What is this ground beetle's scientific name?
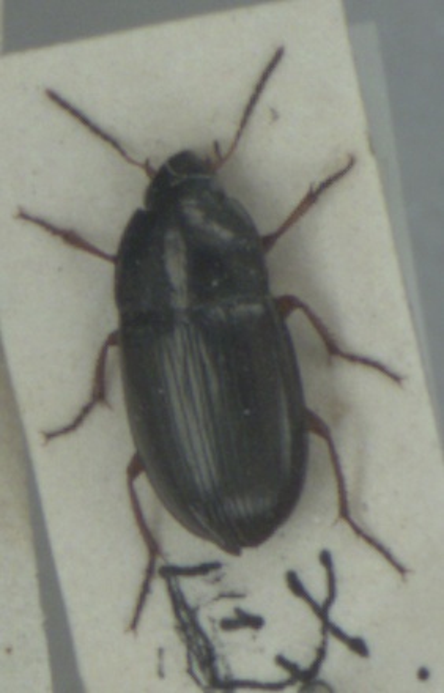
Amara familiaris
